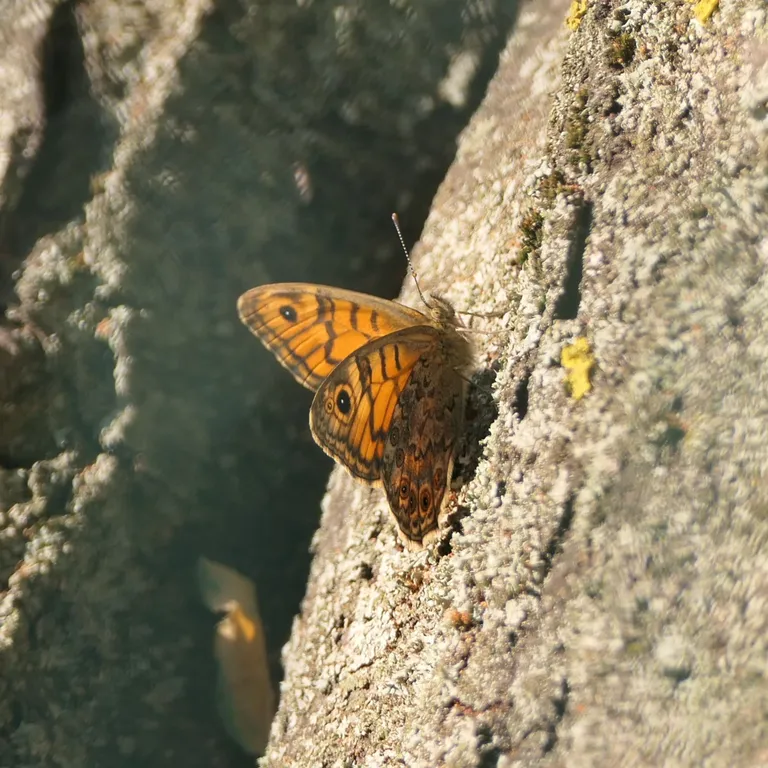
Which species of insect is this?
Lasiommata megera (also Pararge megera)
